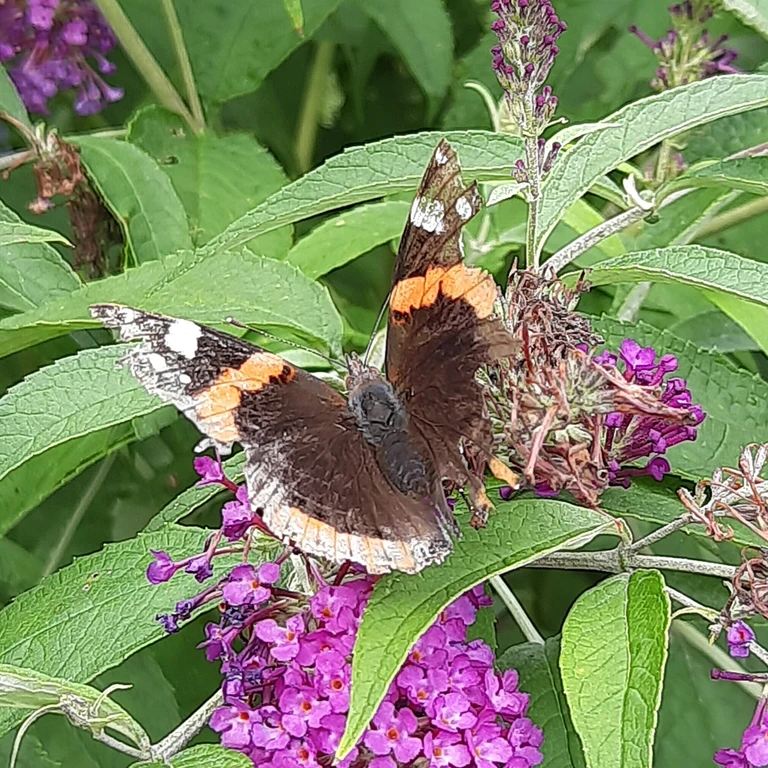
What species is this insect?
Vanessa atalanta
